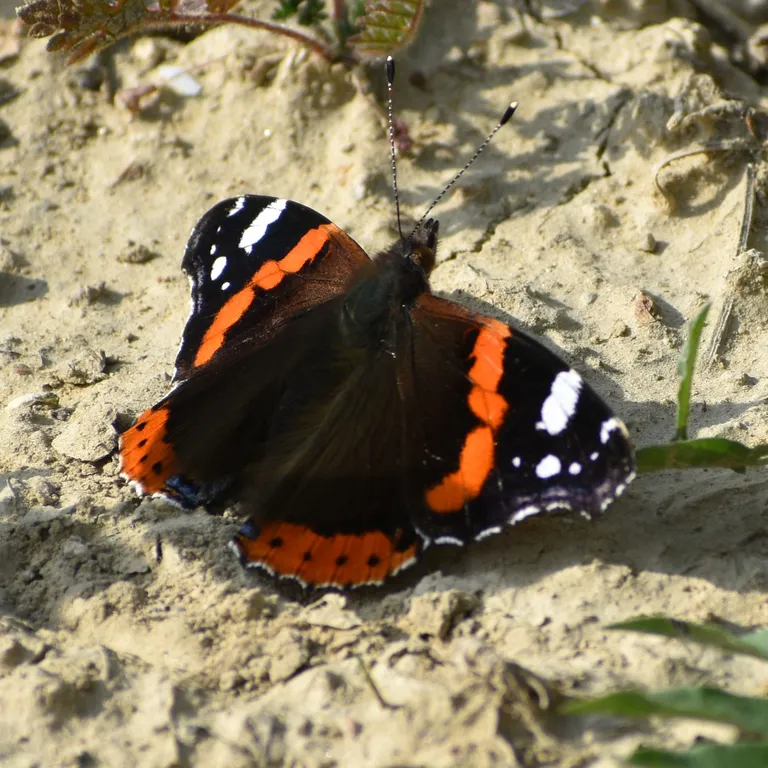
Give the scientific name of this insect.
Vanessa atalanta
